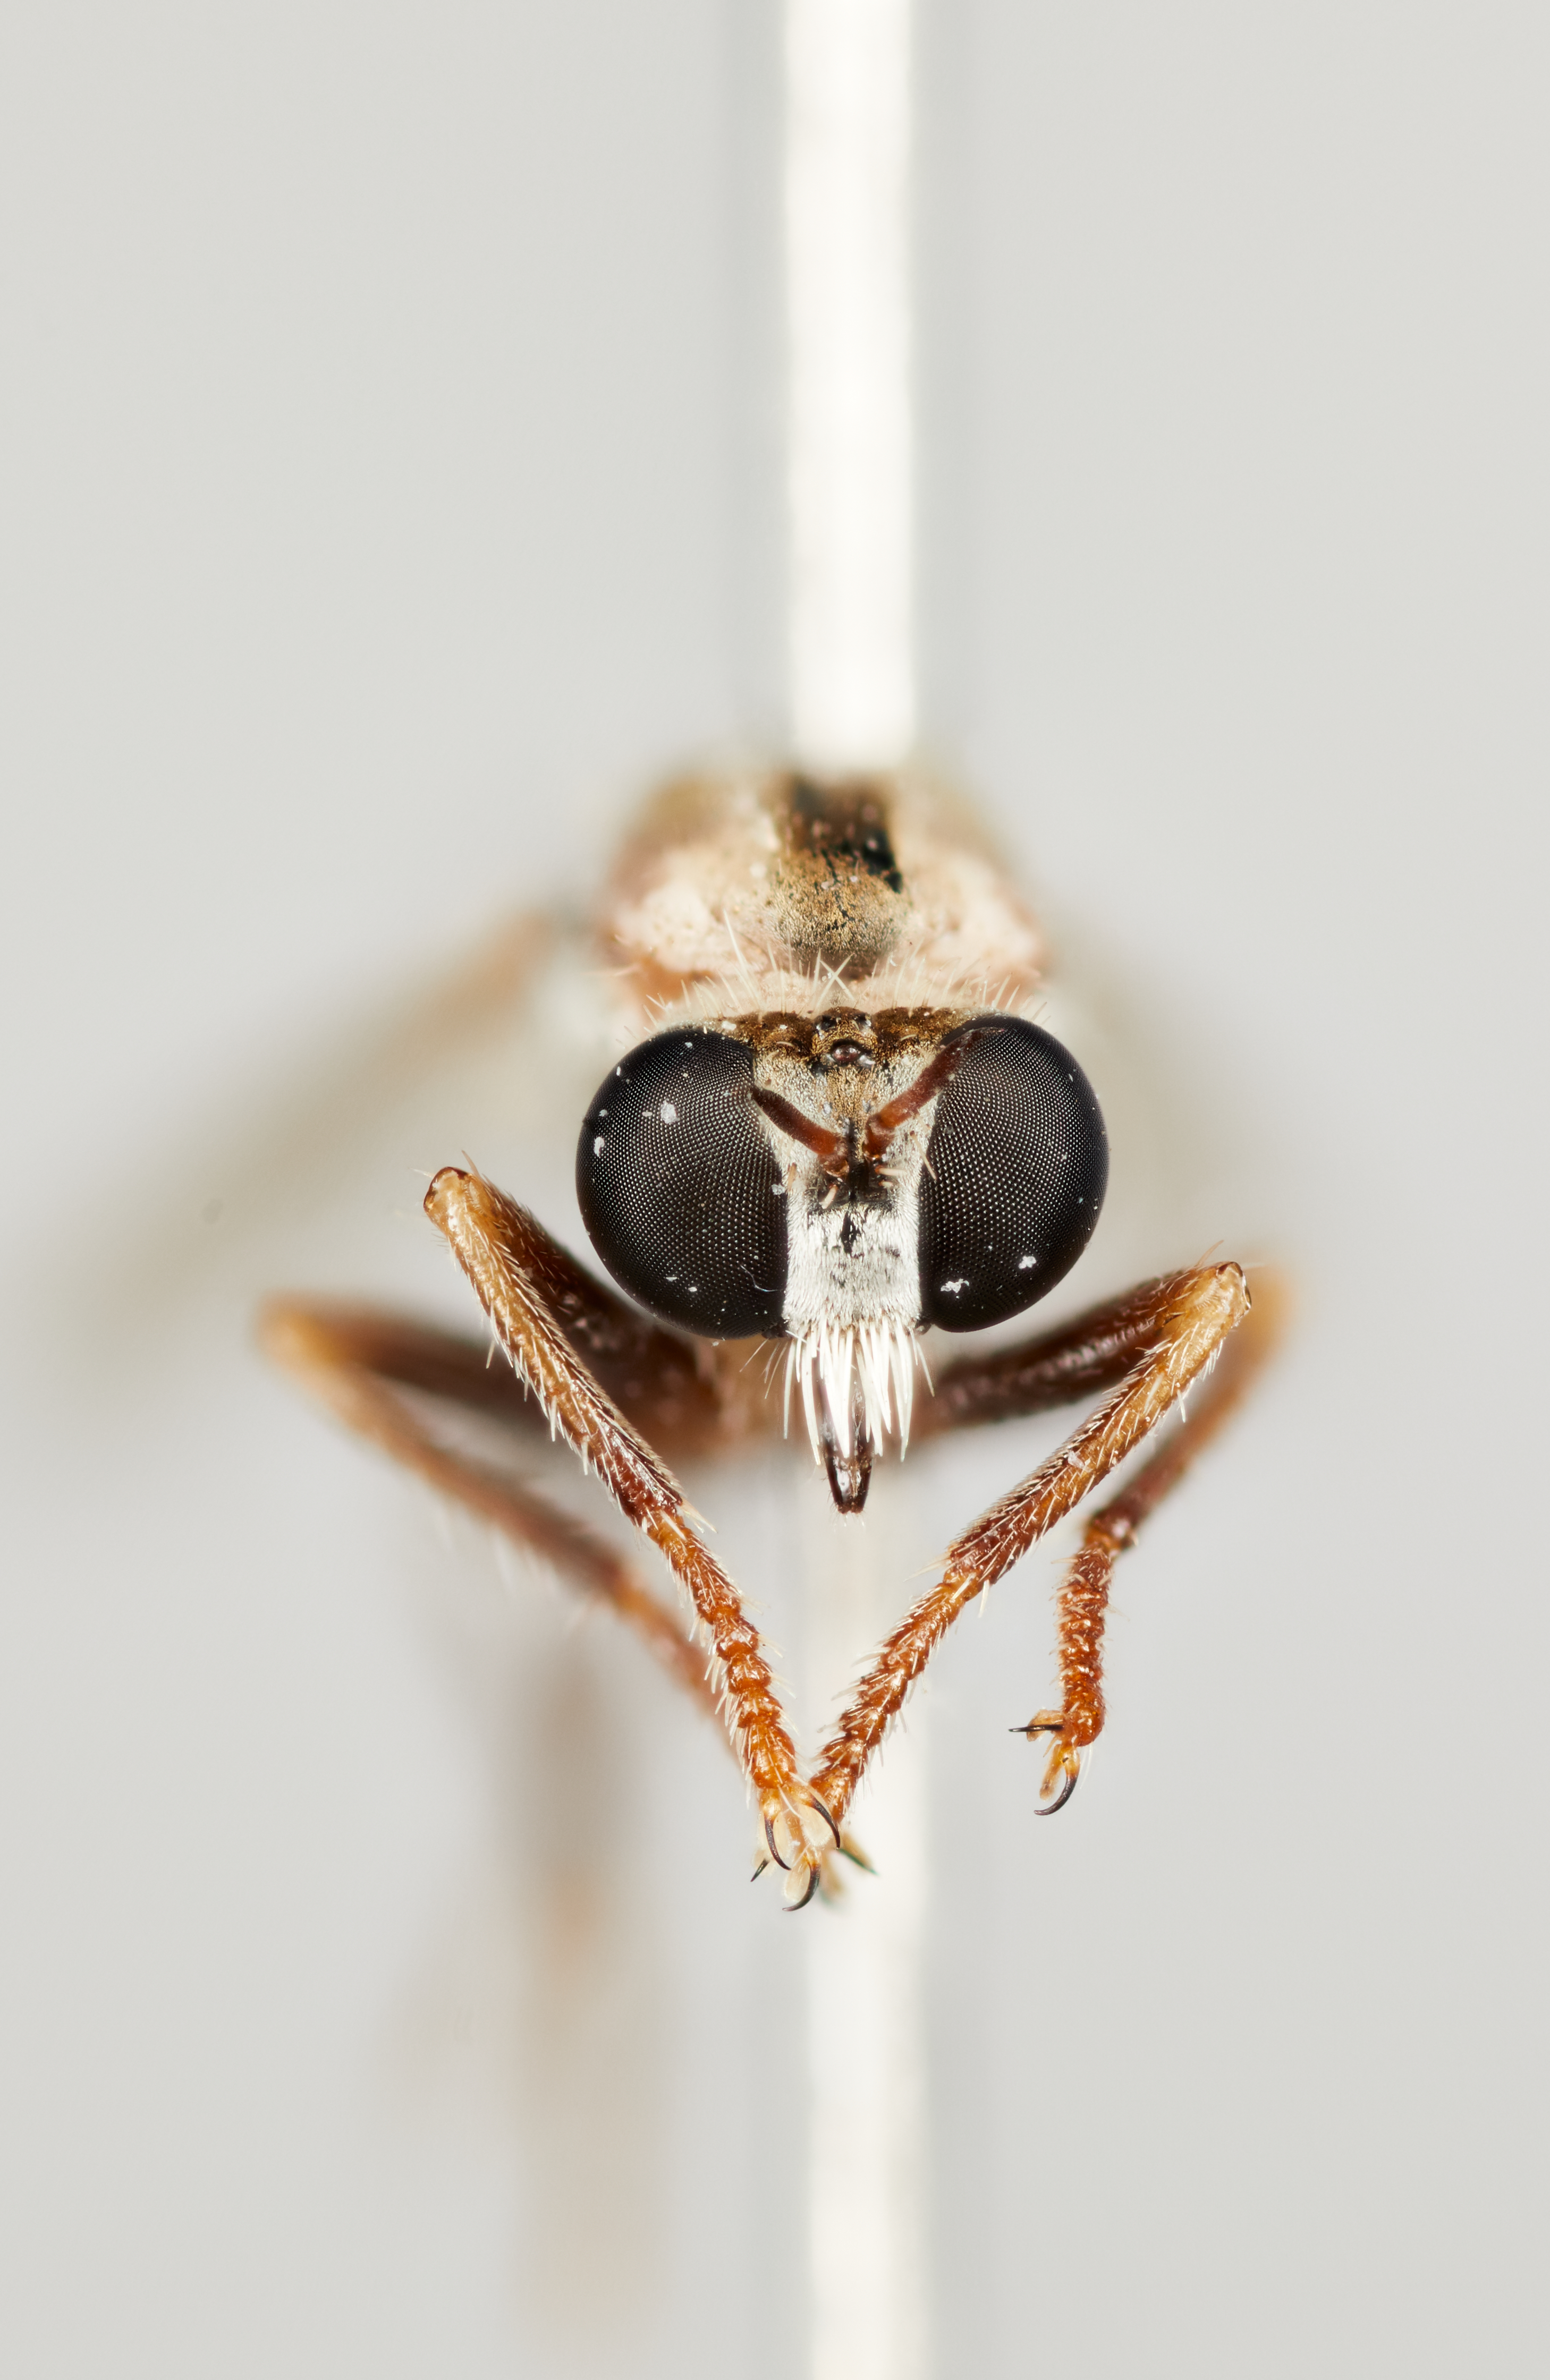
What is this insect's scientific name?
Microphontes gaiophanes
